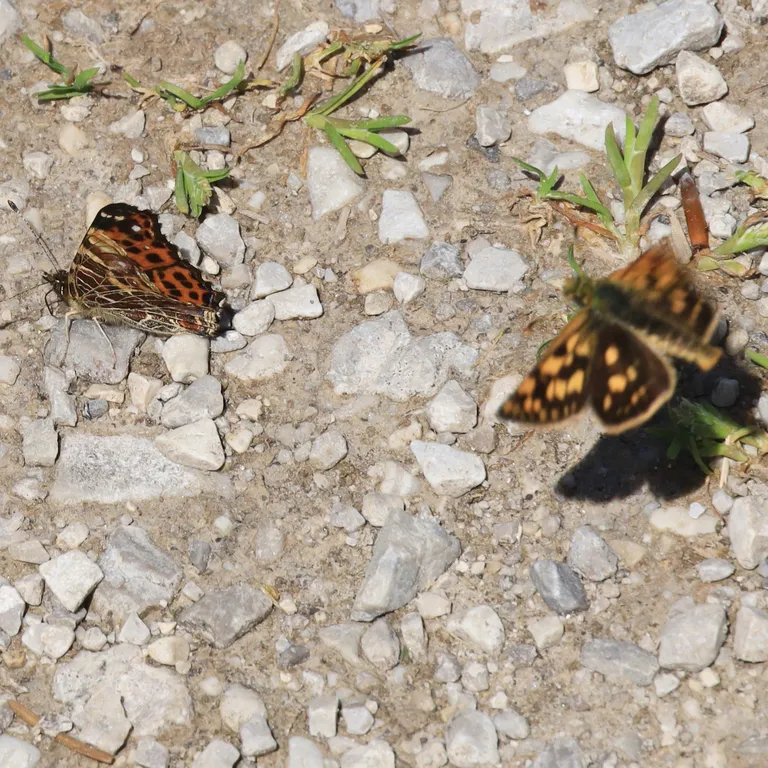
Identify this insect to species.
Carterocephalus palaemon
